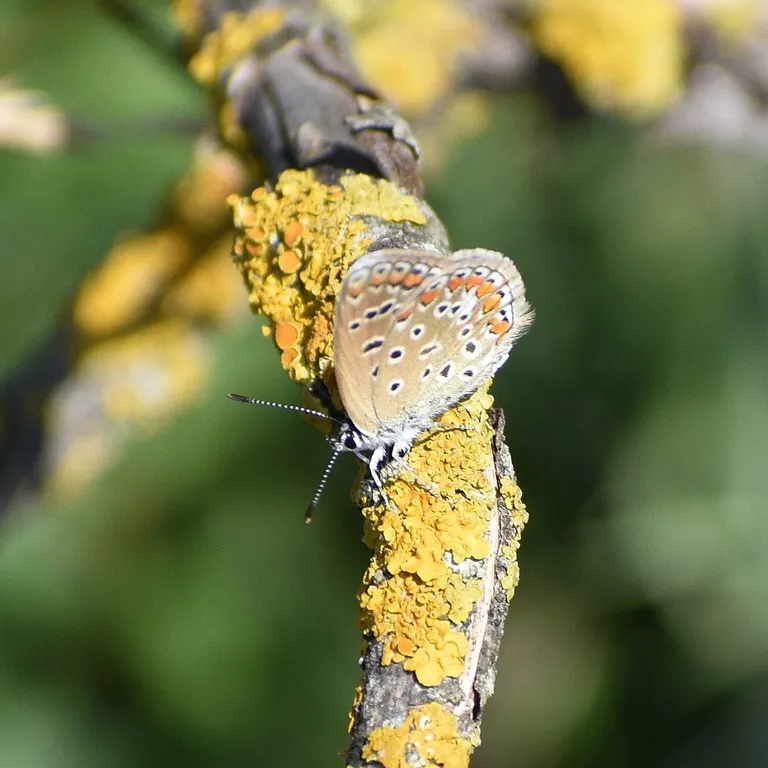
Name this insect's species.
Polyommatus icarus
